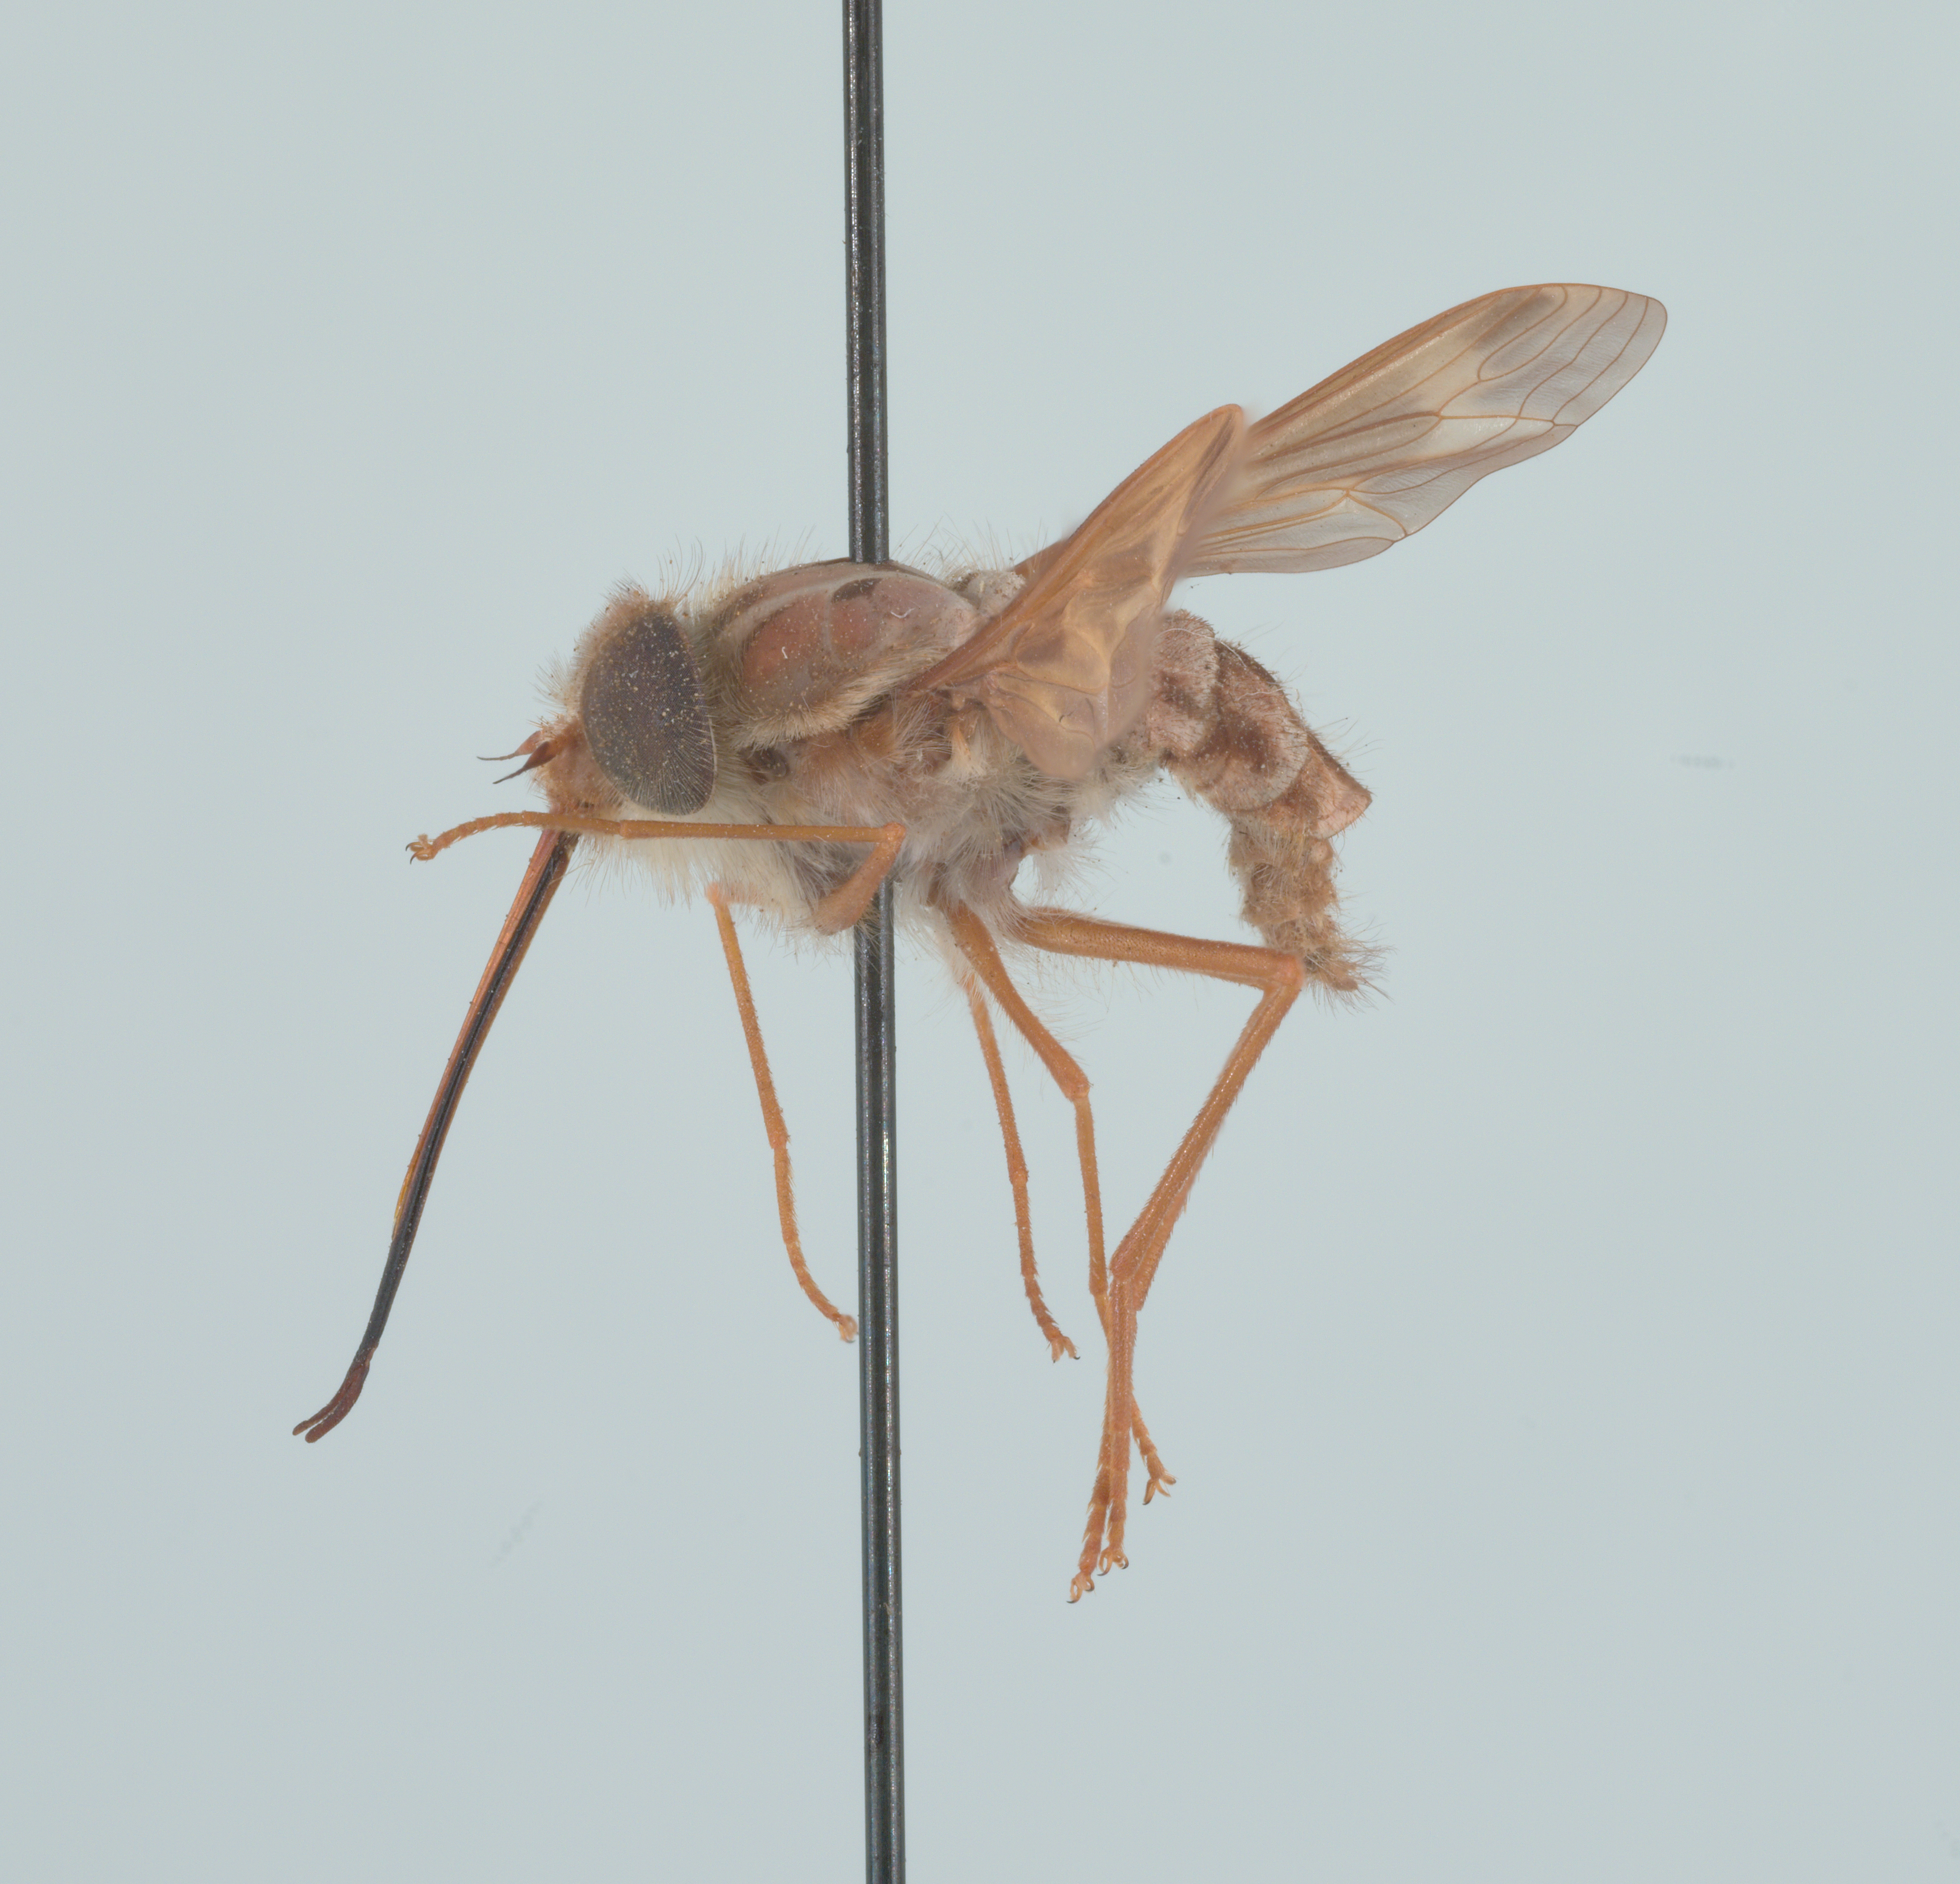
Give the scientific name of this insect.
Hirmoneura nubipennis (also Trichophthalma nubipennis)
